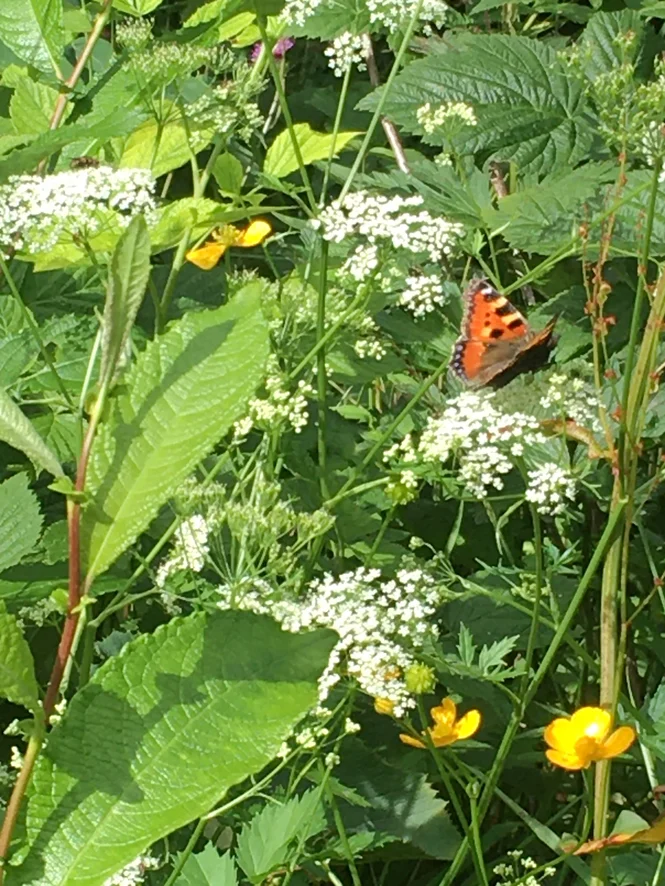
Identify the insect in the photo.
Aglais urticae
